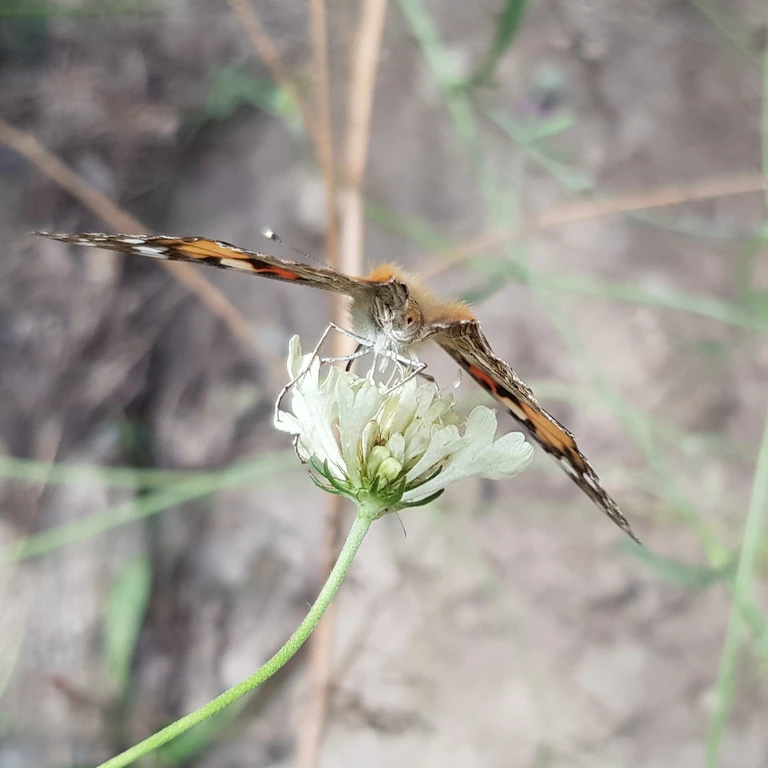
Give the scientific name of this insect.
Vanessa cardui
